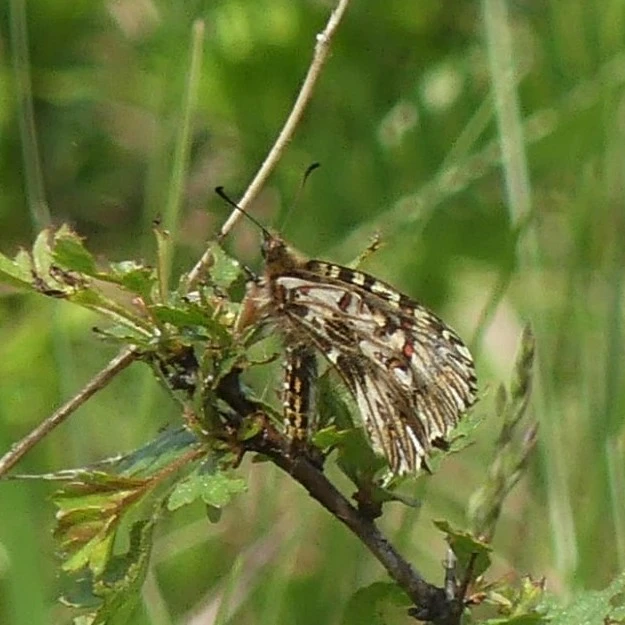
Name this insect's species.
Zerynthia polyxena
